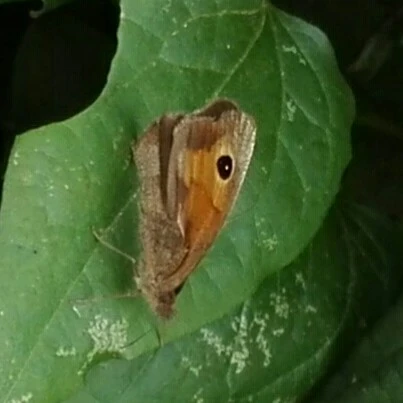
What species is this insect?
Maniola jurtina
